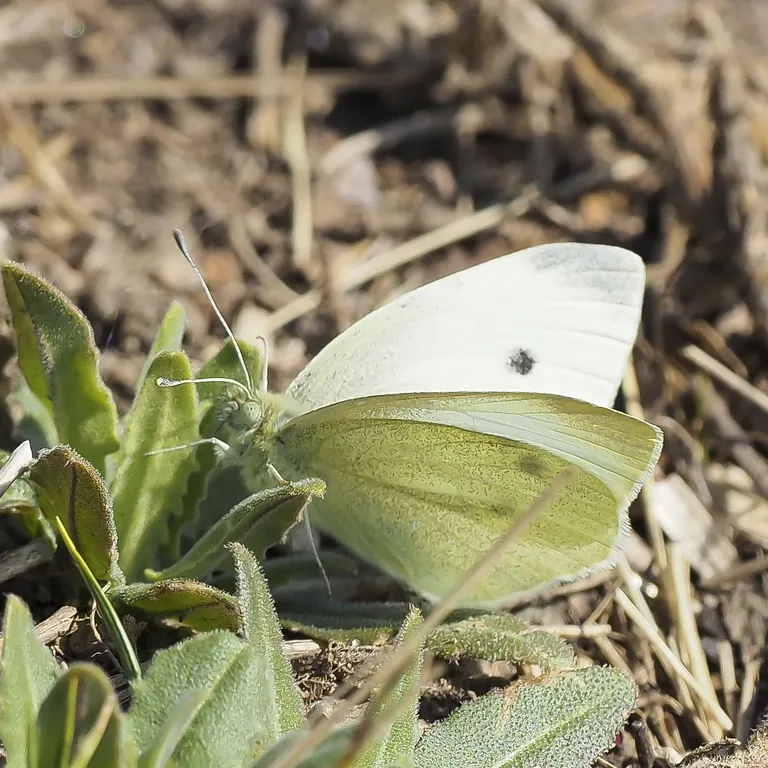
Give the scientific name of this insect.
Pieris rapae
